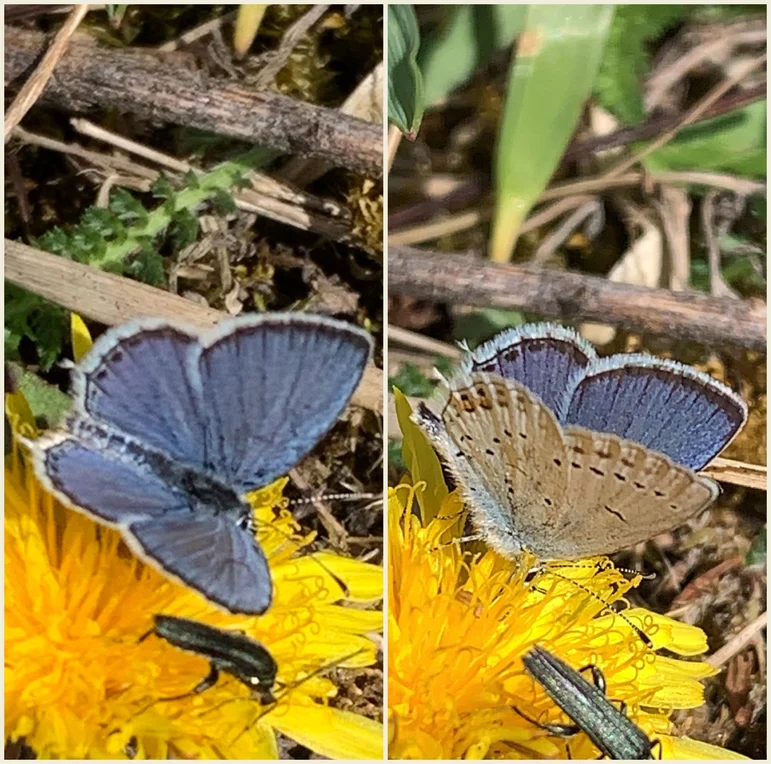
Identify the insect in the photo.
Cupido argiades (also Elkalyce argiades)
